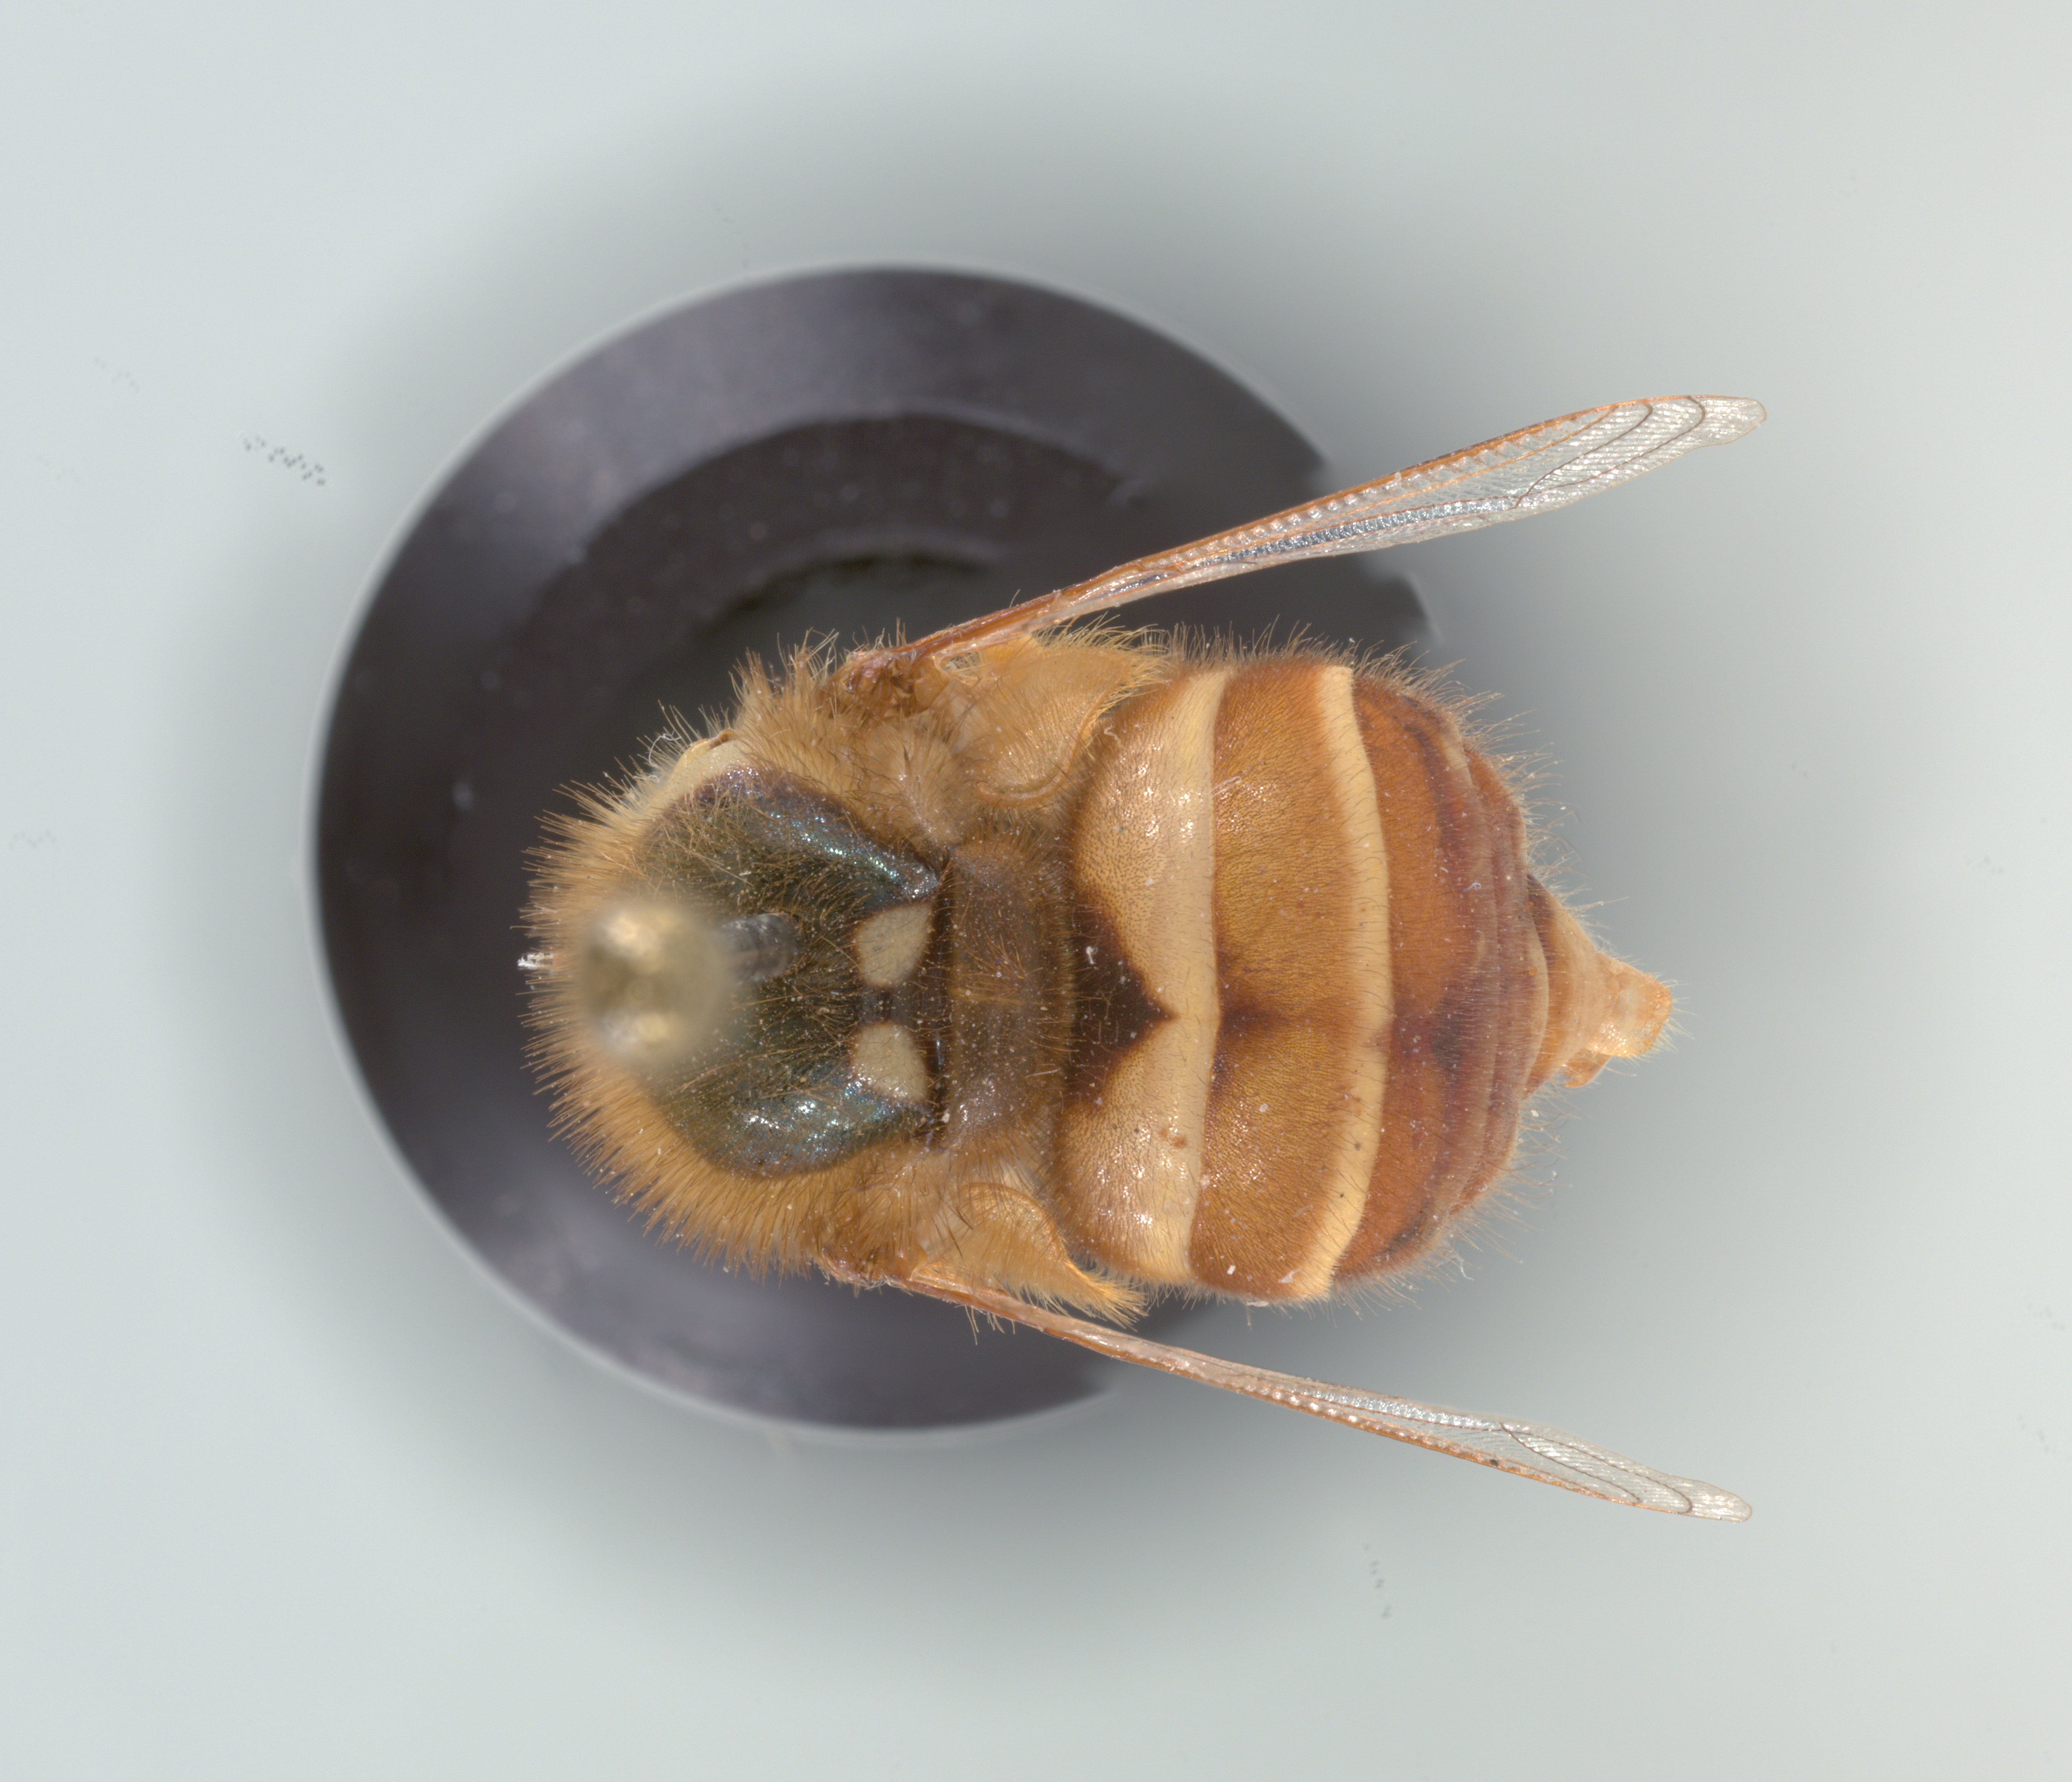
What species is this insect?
Psilodera bipunctata
